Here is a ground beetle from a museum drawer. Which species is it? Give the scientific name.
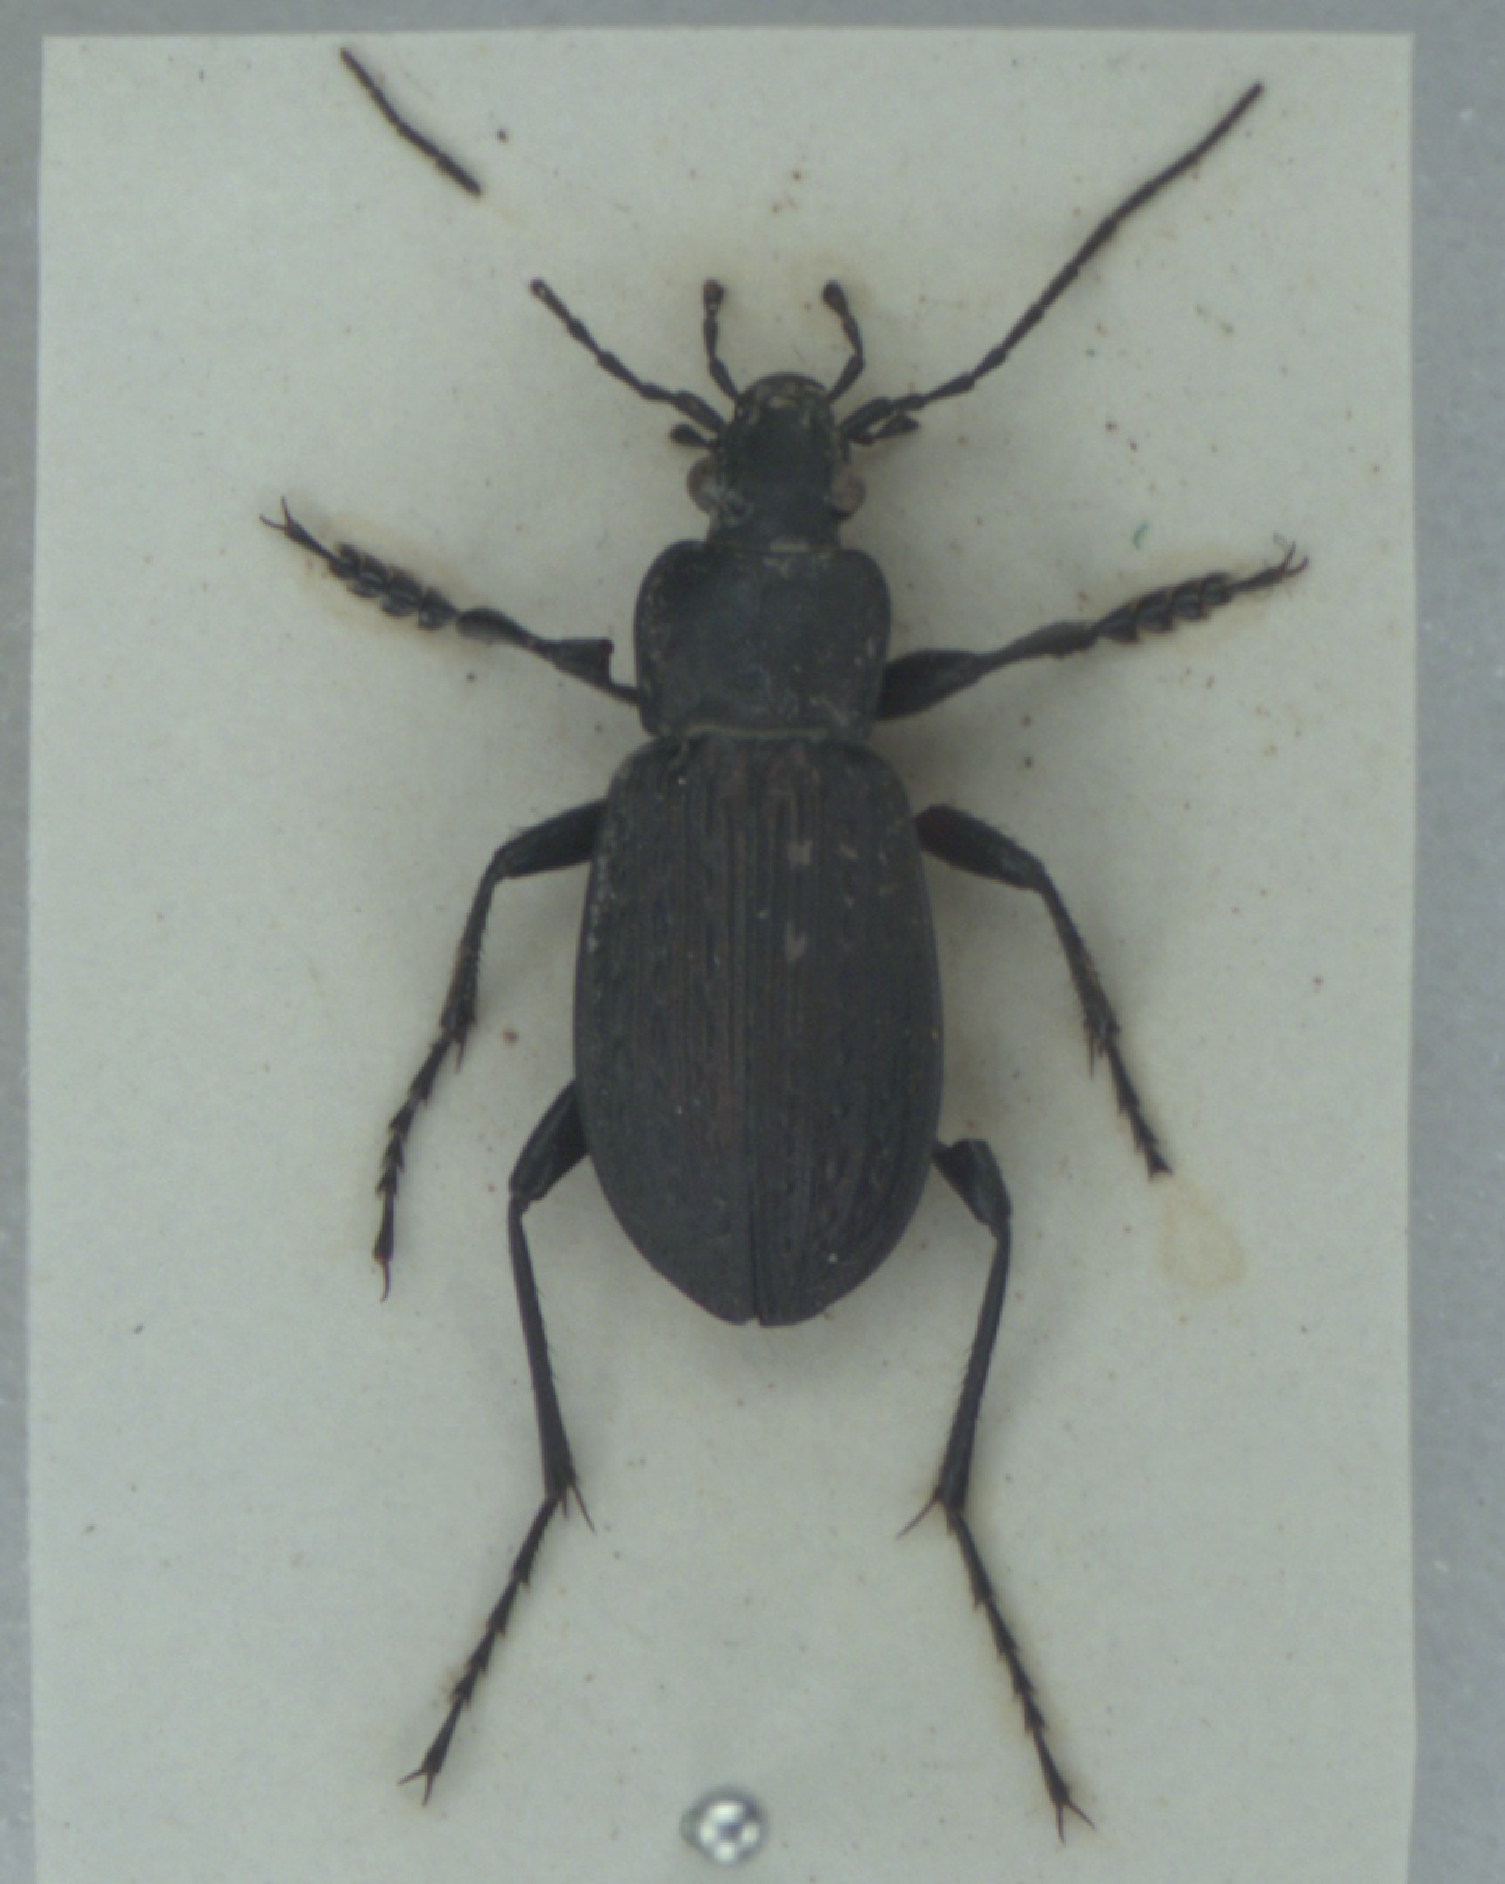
Carabus granulatus
